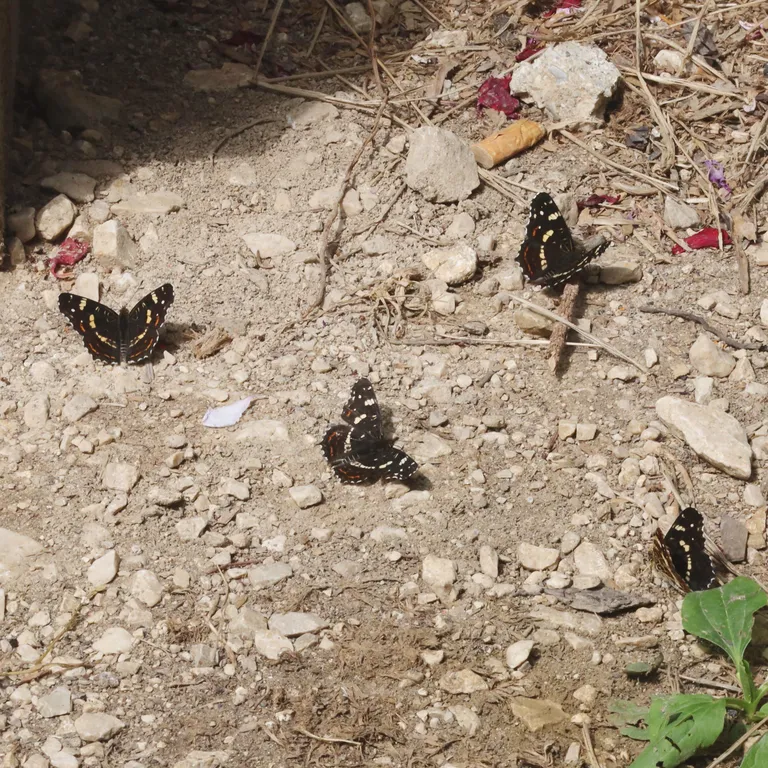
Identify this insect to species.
Araschnia levana
